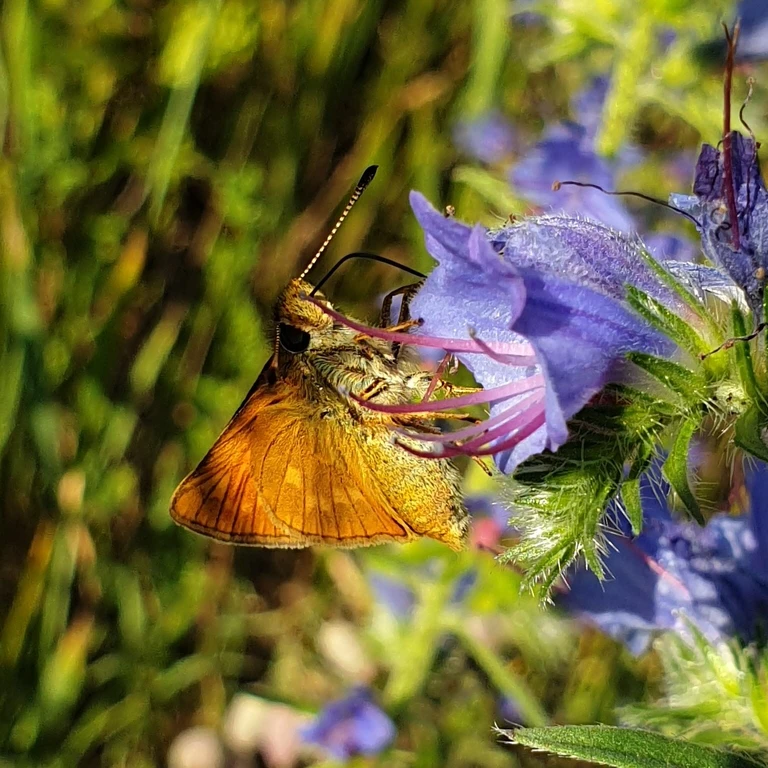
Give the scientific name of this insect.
Ochlodes sylvanus (also Ochlodes venata)
